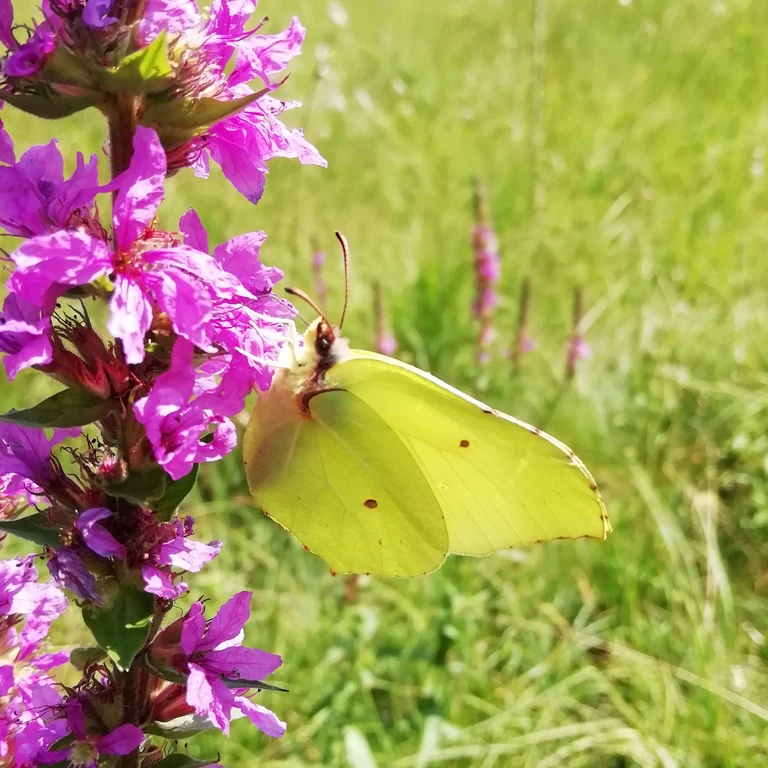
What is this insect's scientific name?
Gonepteryx rhamni
